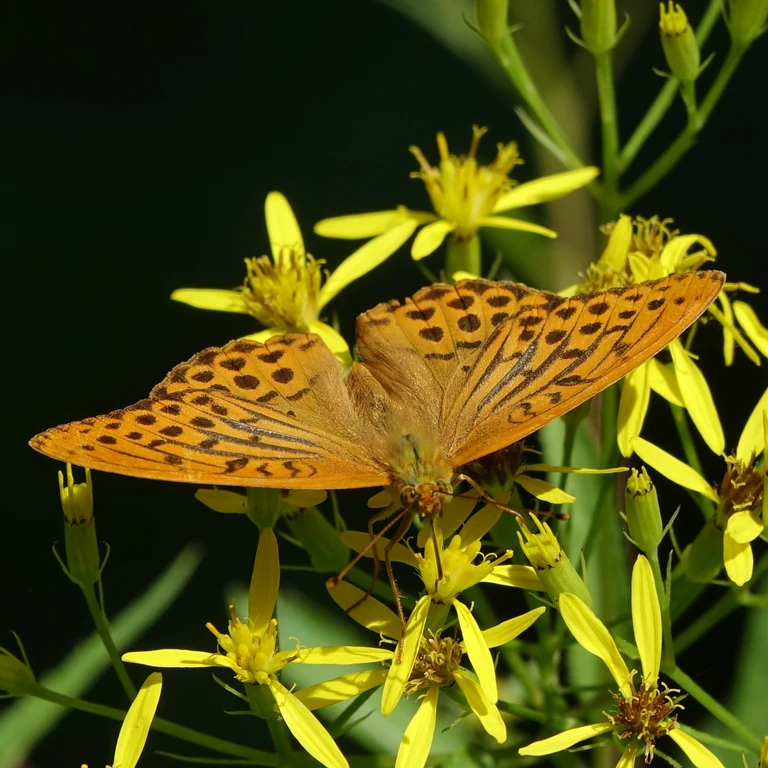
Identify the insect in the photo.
Argynnis paphia
